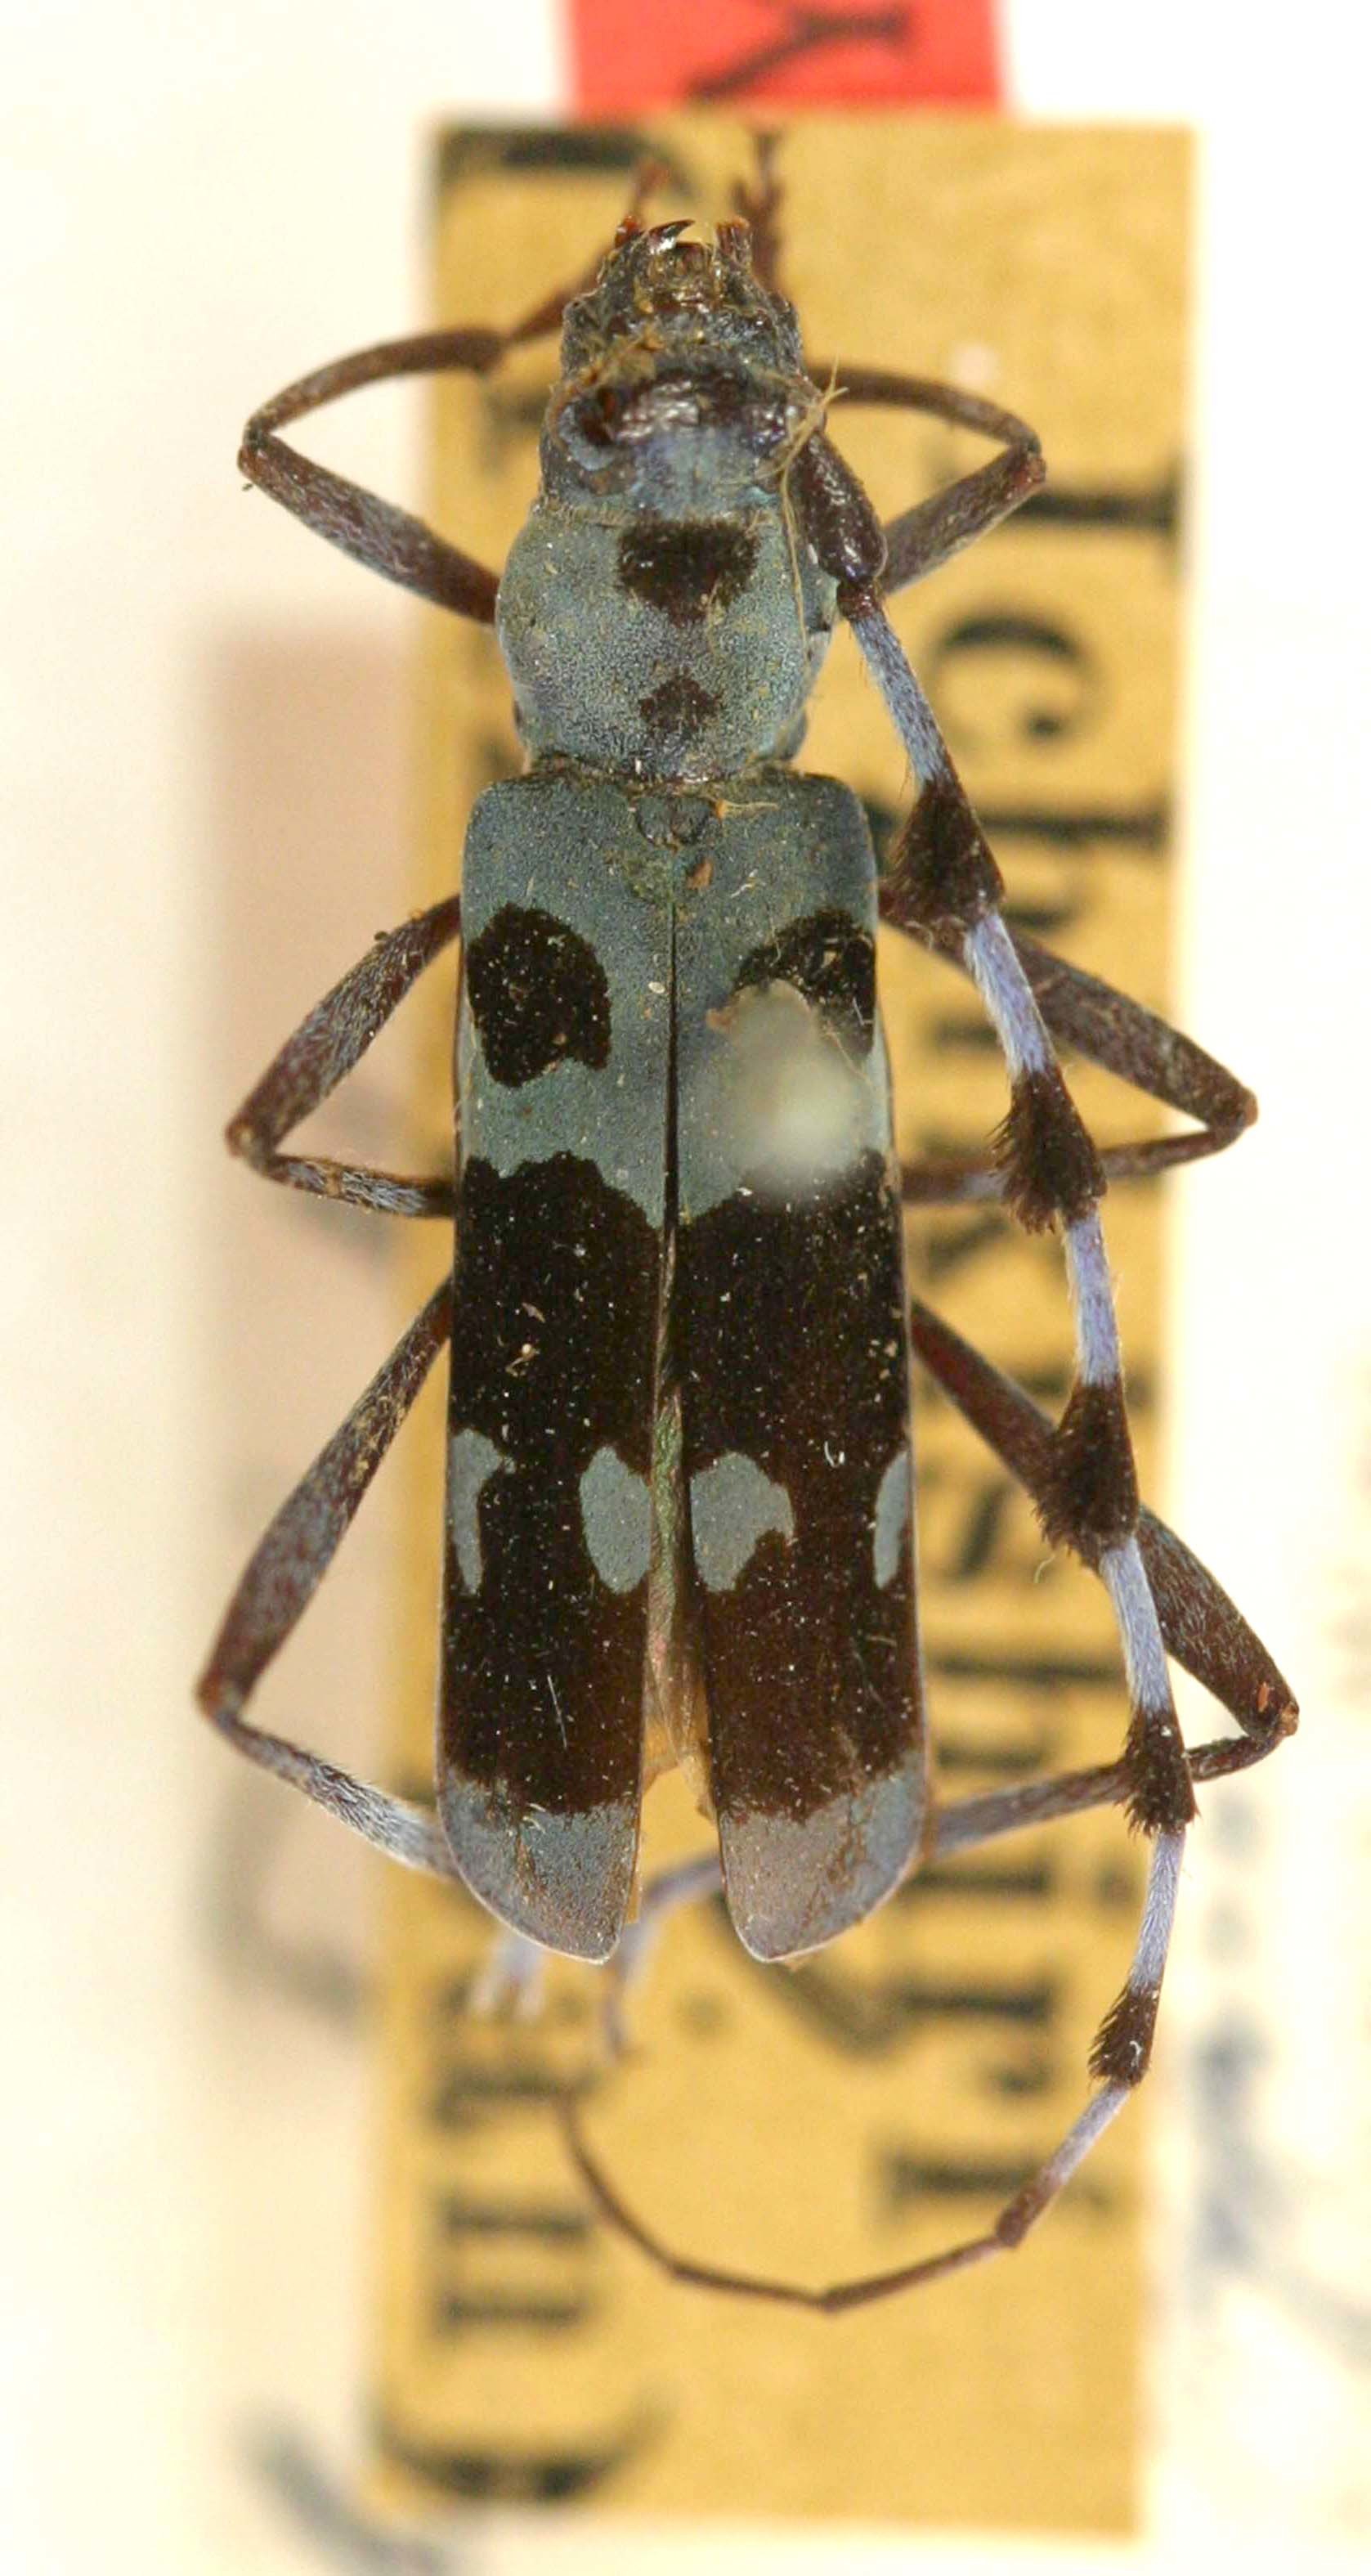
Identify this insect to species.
Rosalia batesi
